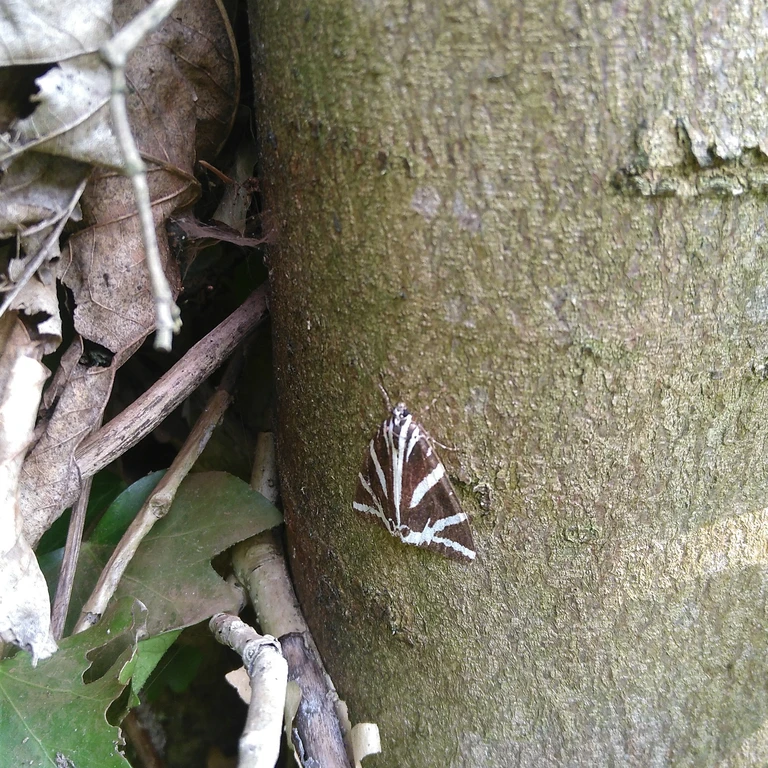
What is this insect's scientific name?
Euplagia quadripunctaria
